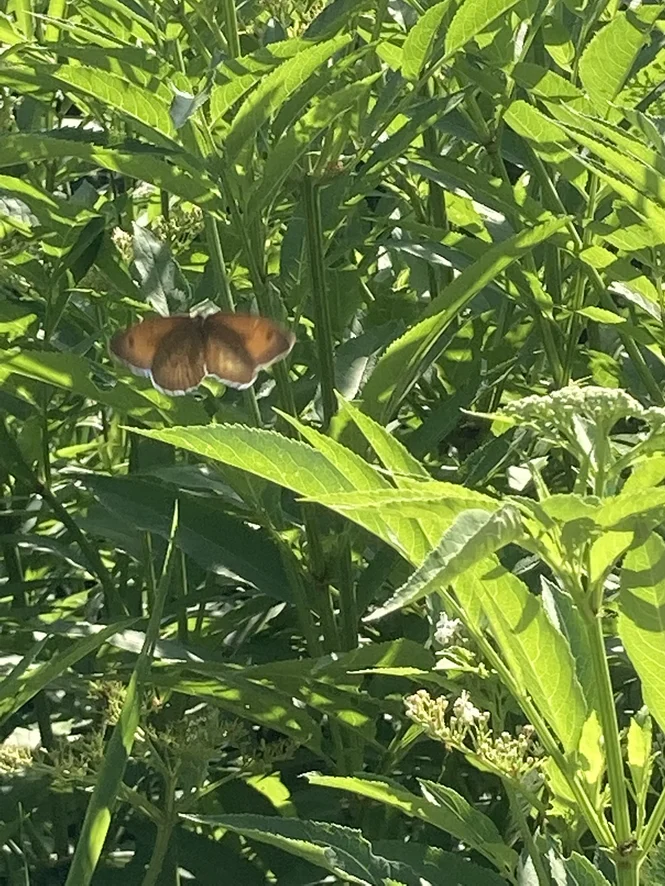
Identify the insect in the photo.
Maniola jurtina
